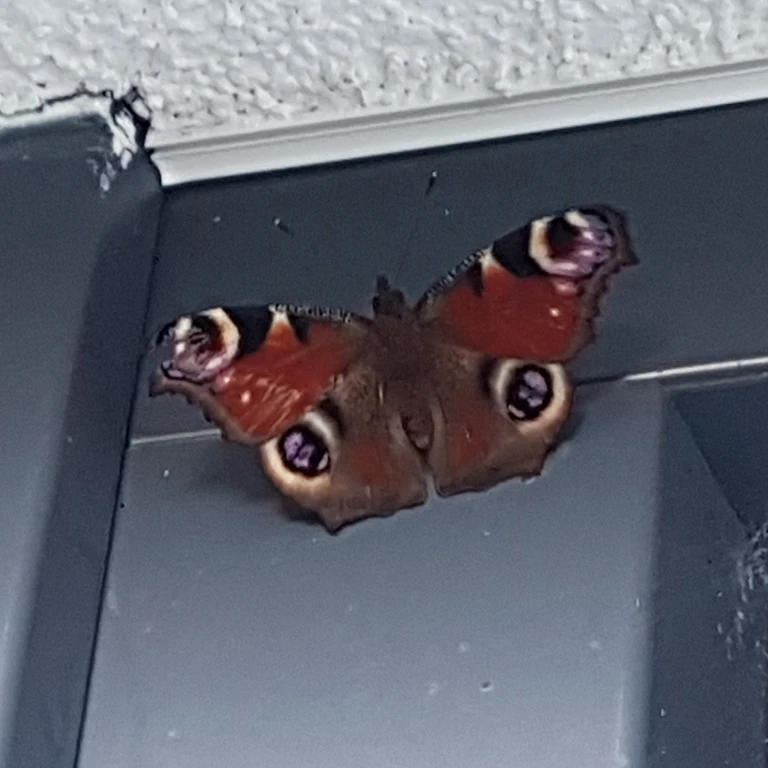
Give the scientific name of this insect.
Aglais io
